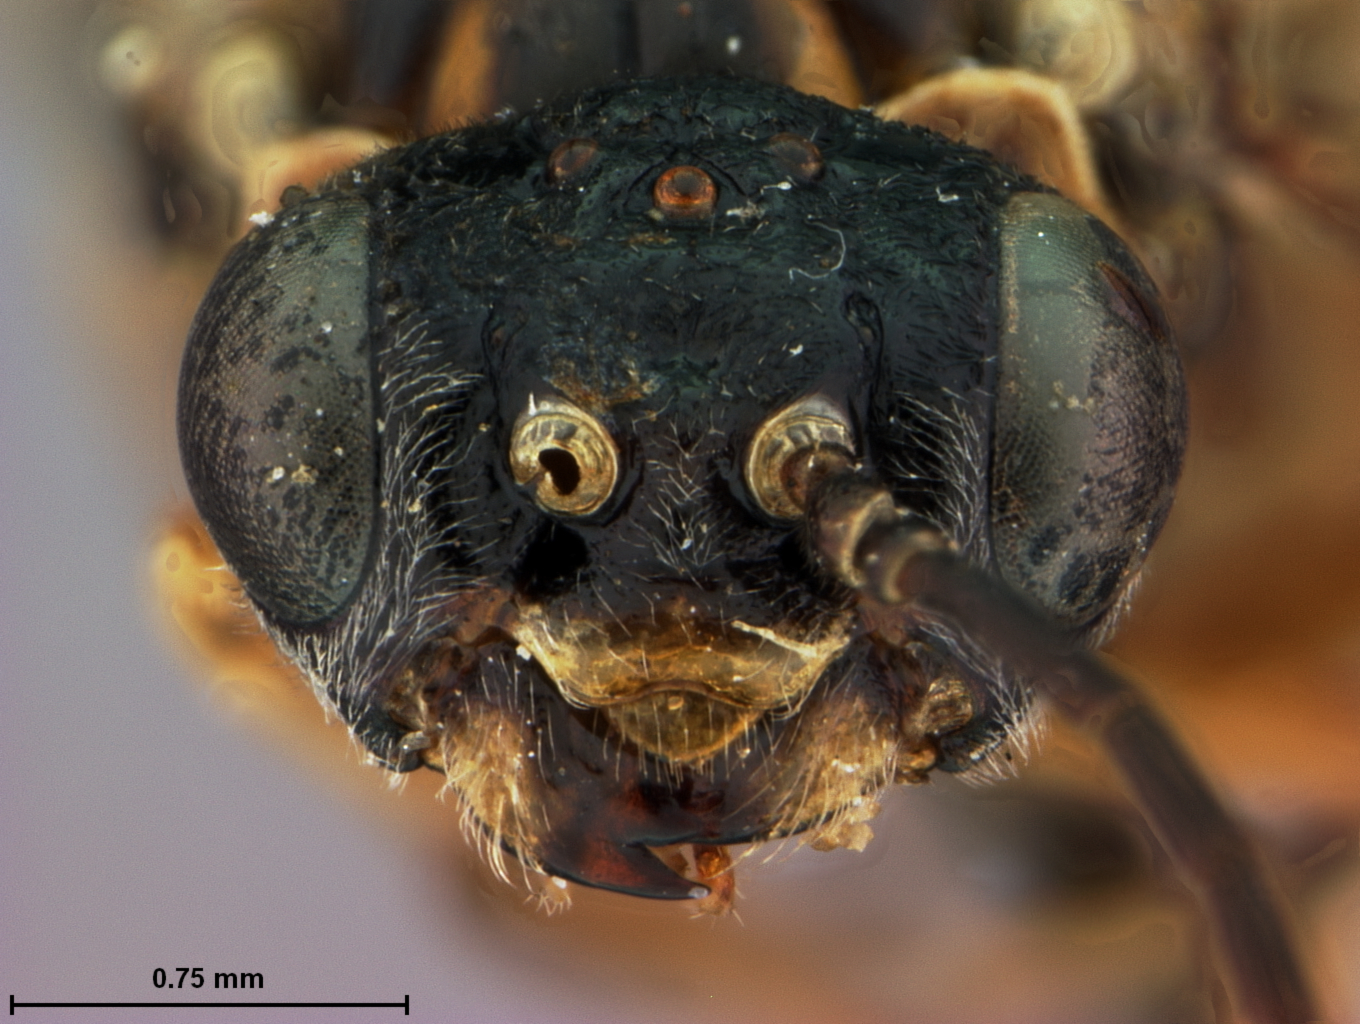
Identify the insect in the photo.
Periclista plesia
